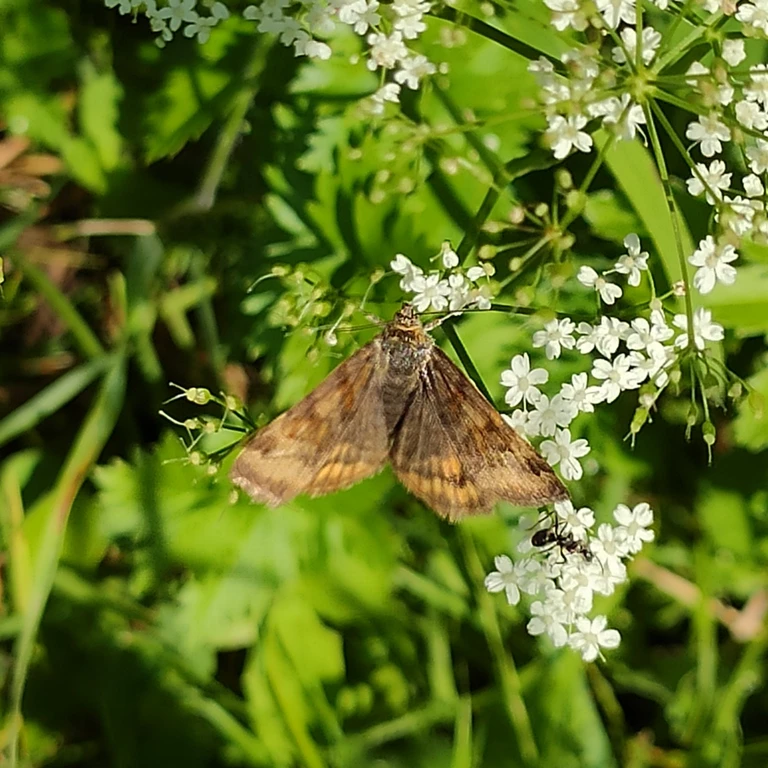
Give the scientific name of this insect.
Euclidia glyphica
